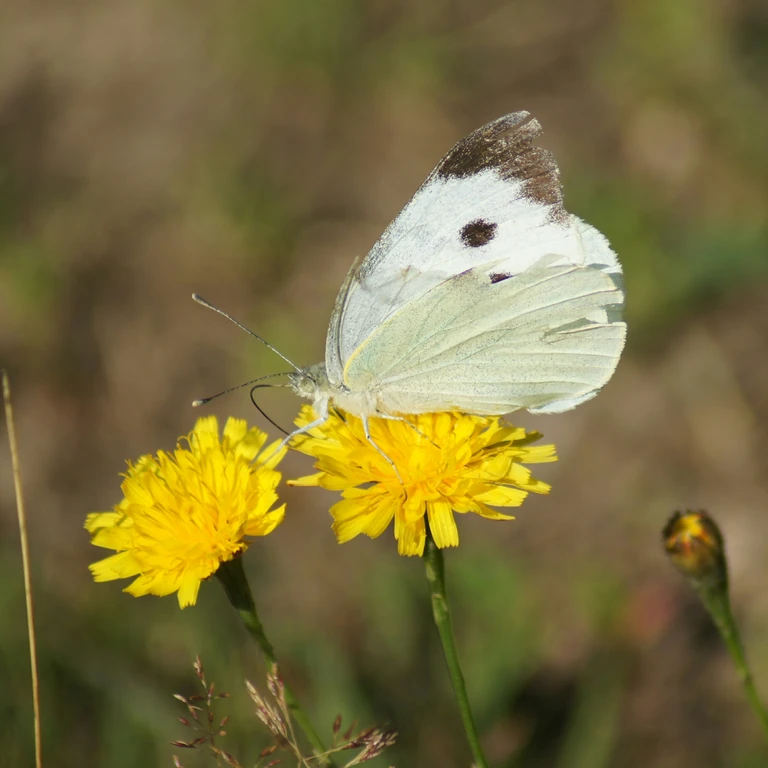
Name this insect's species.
Pieris brassicae
